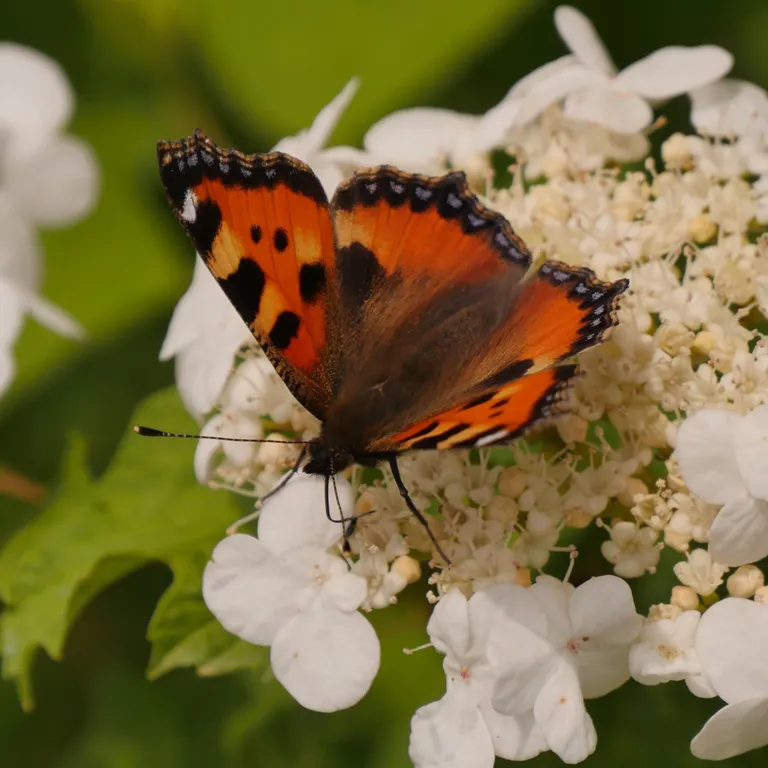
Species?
Aglais urticae
